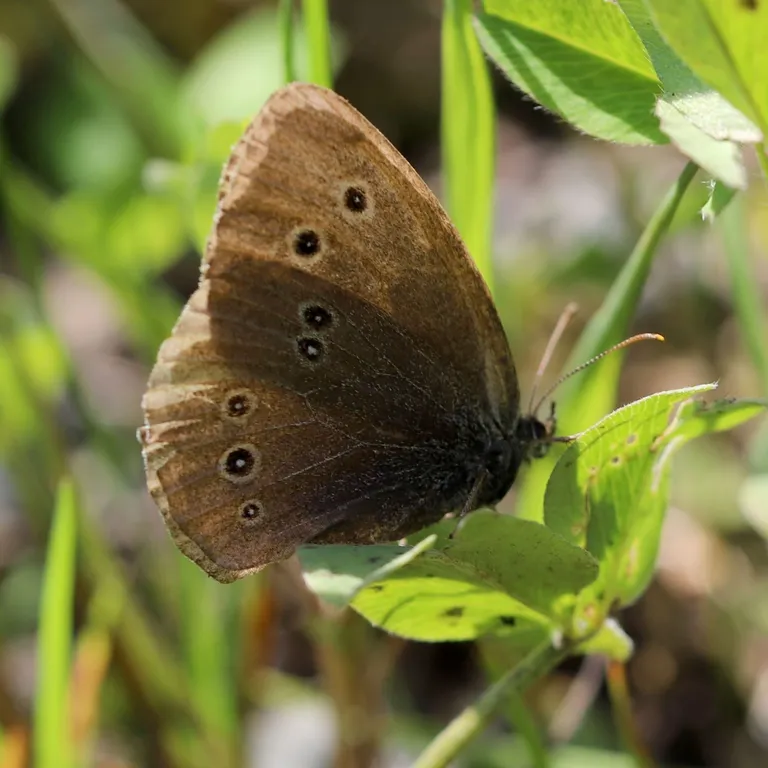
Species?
Aphantopus hyperantus
